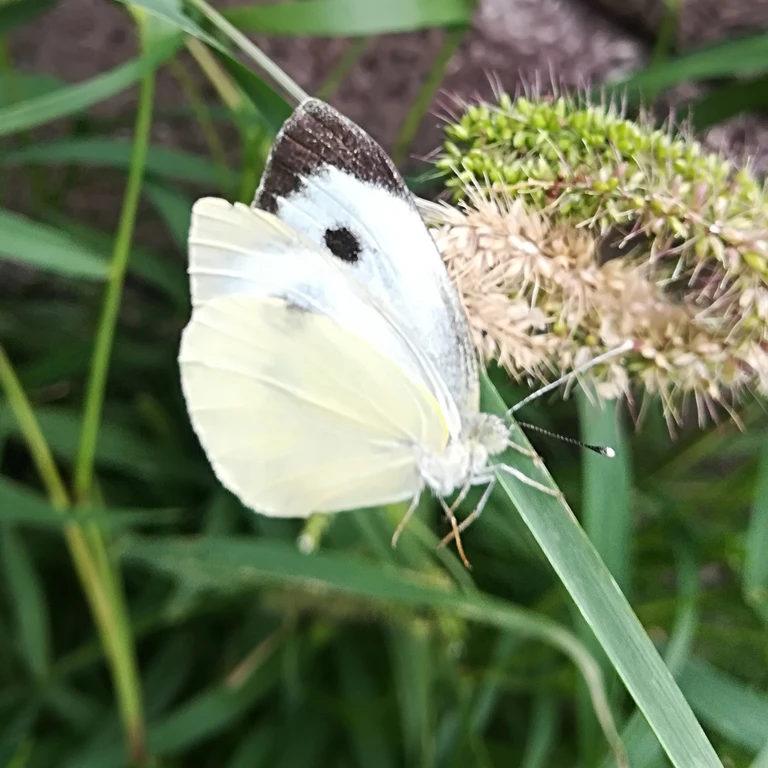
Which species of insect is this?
Pieris brassicae
